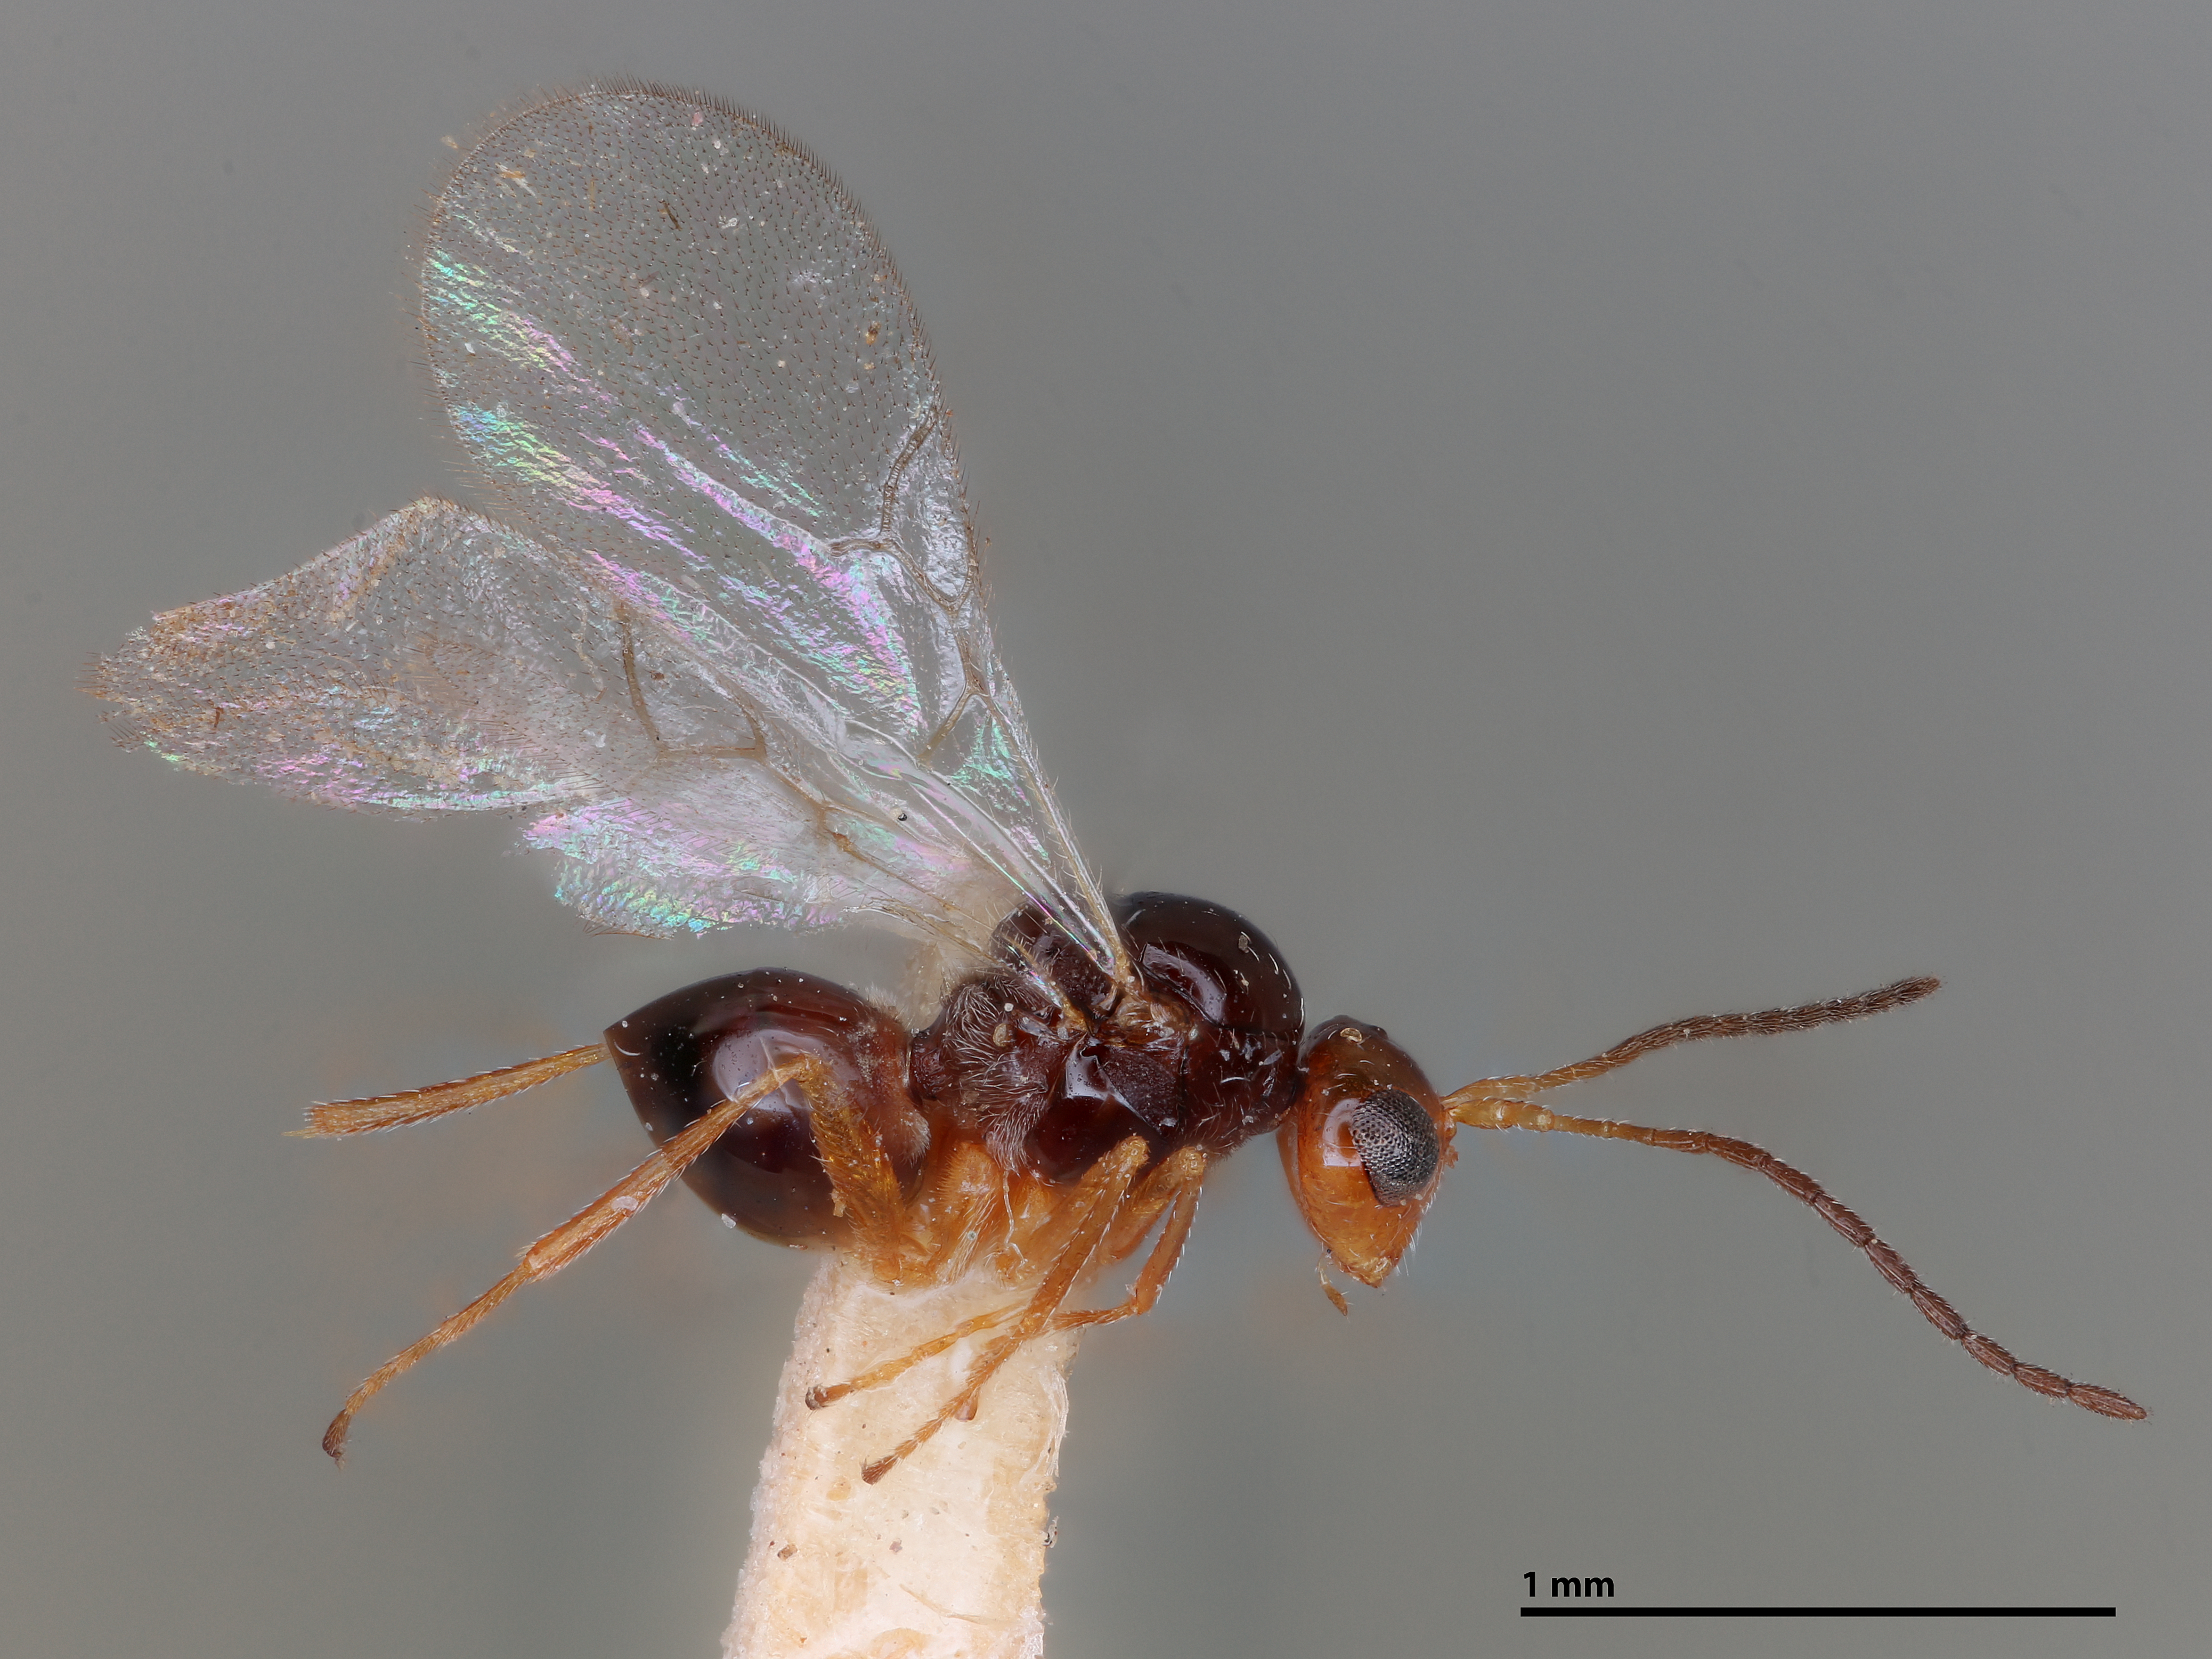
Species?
Dylita affinis
